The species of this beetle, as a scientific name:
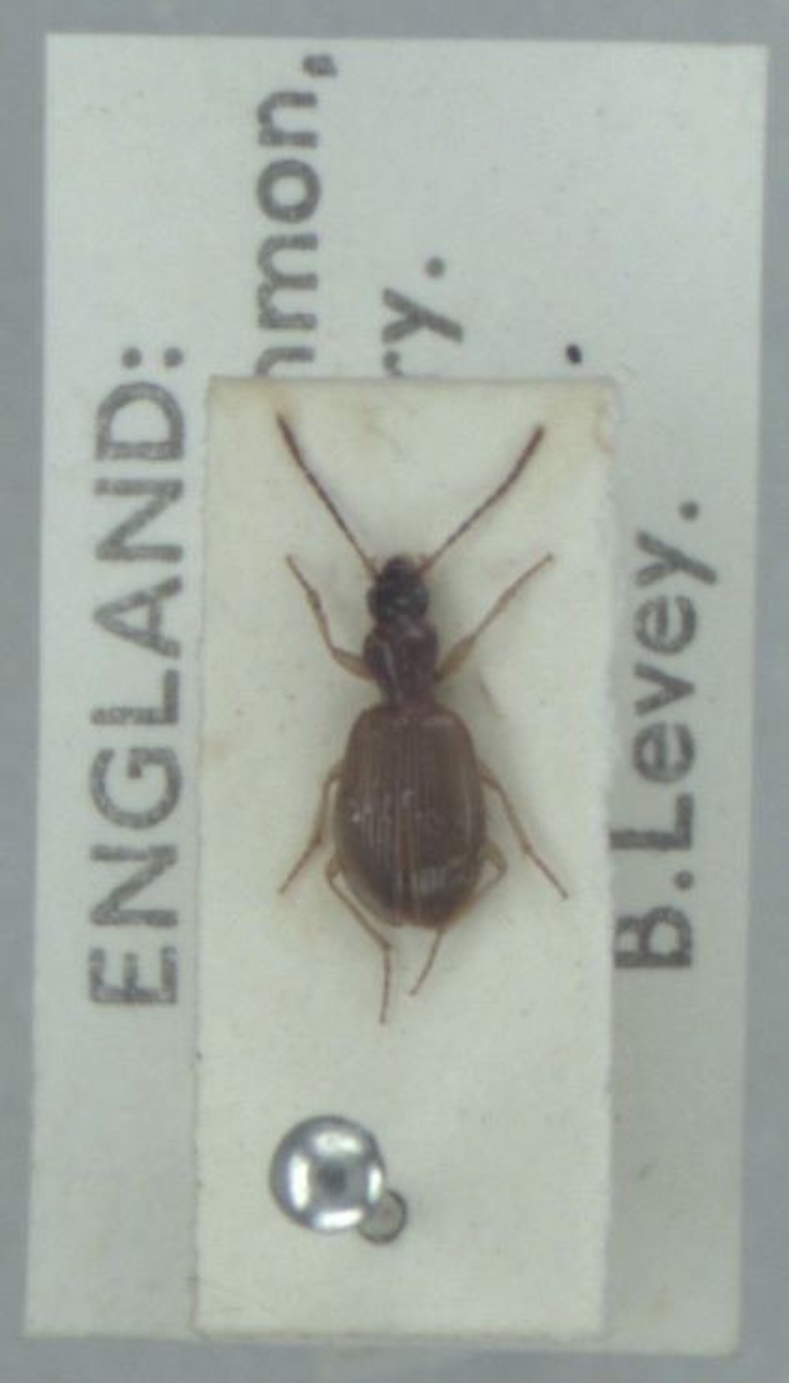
Oxypselaphus obscurus
